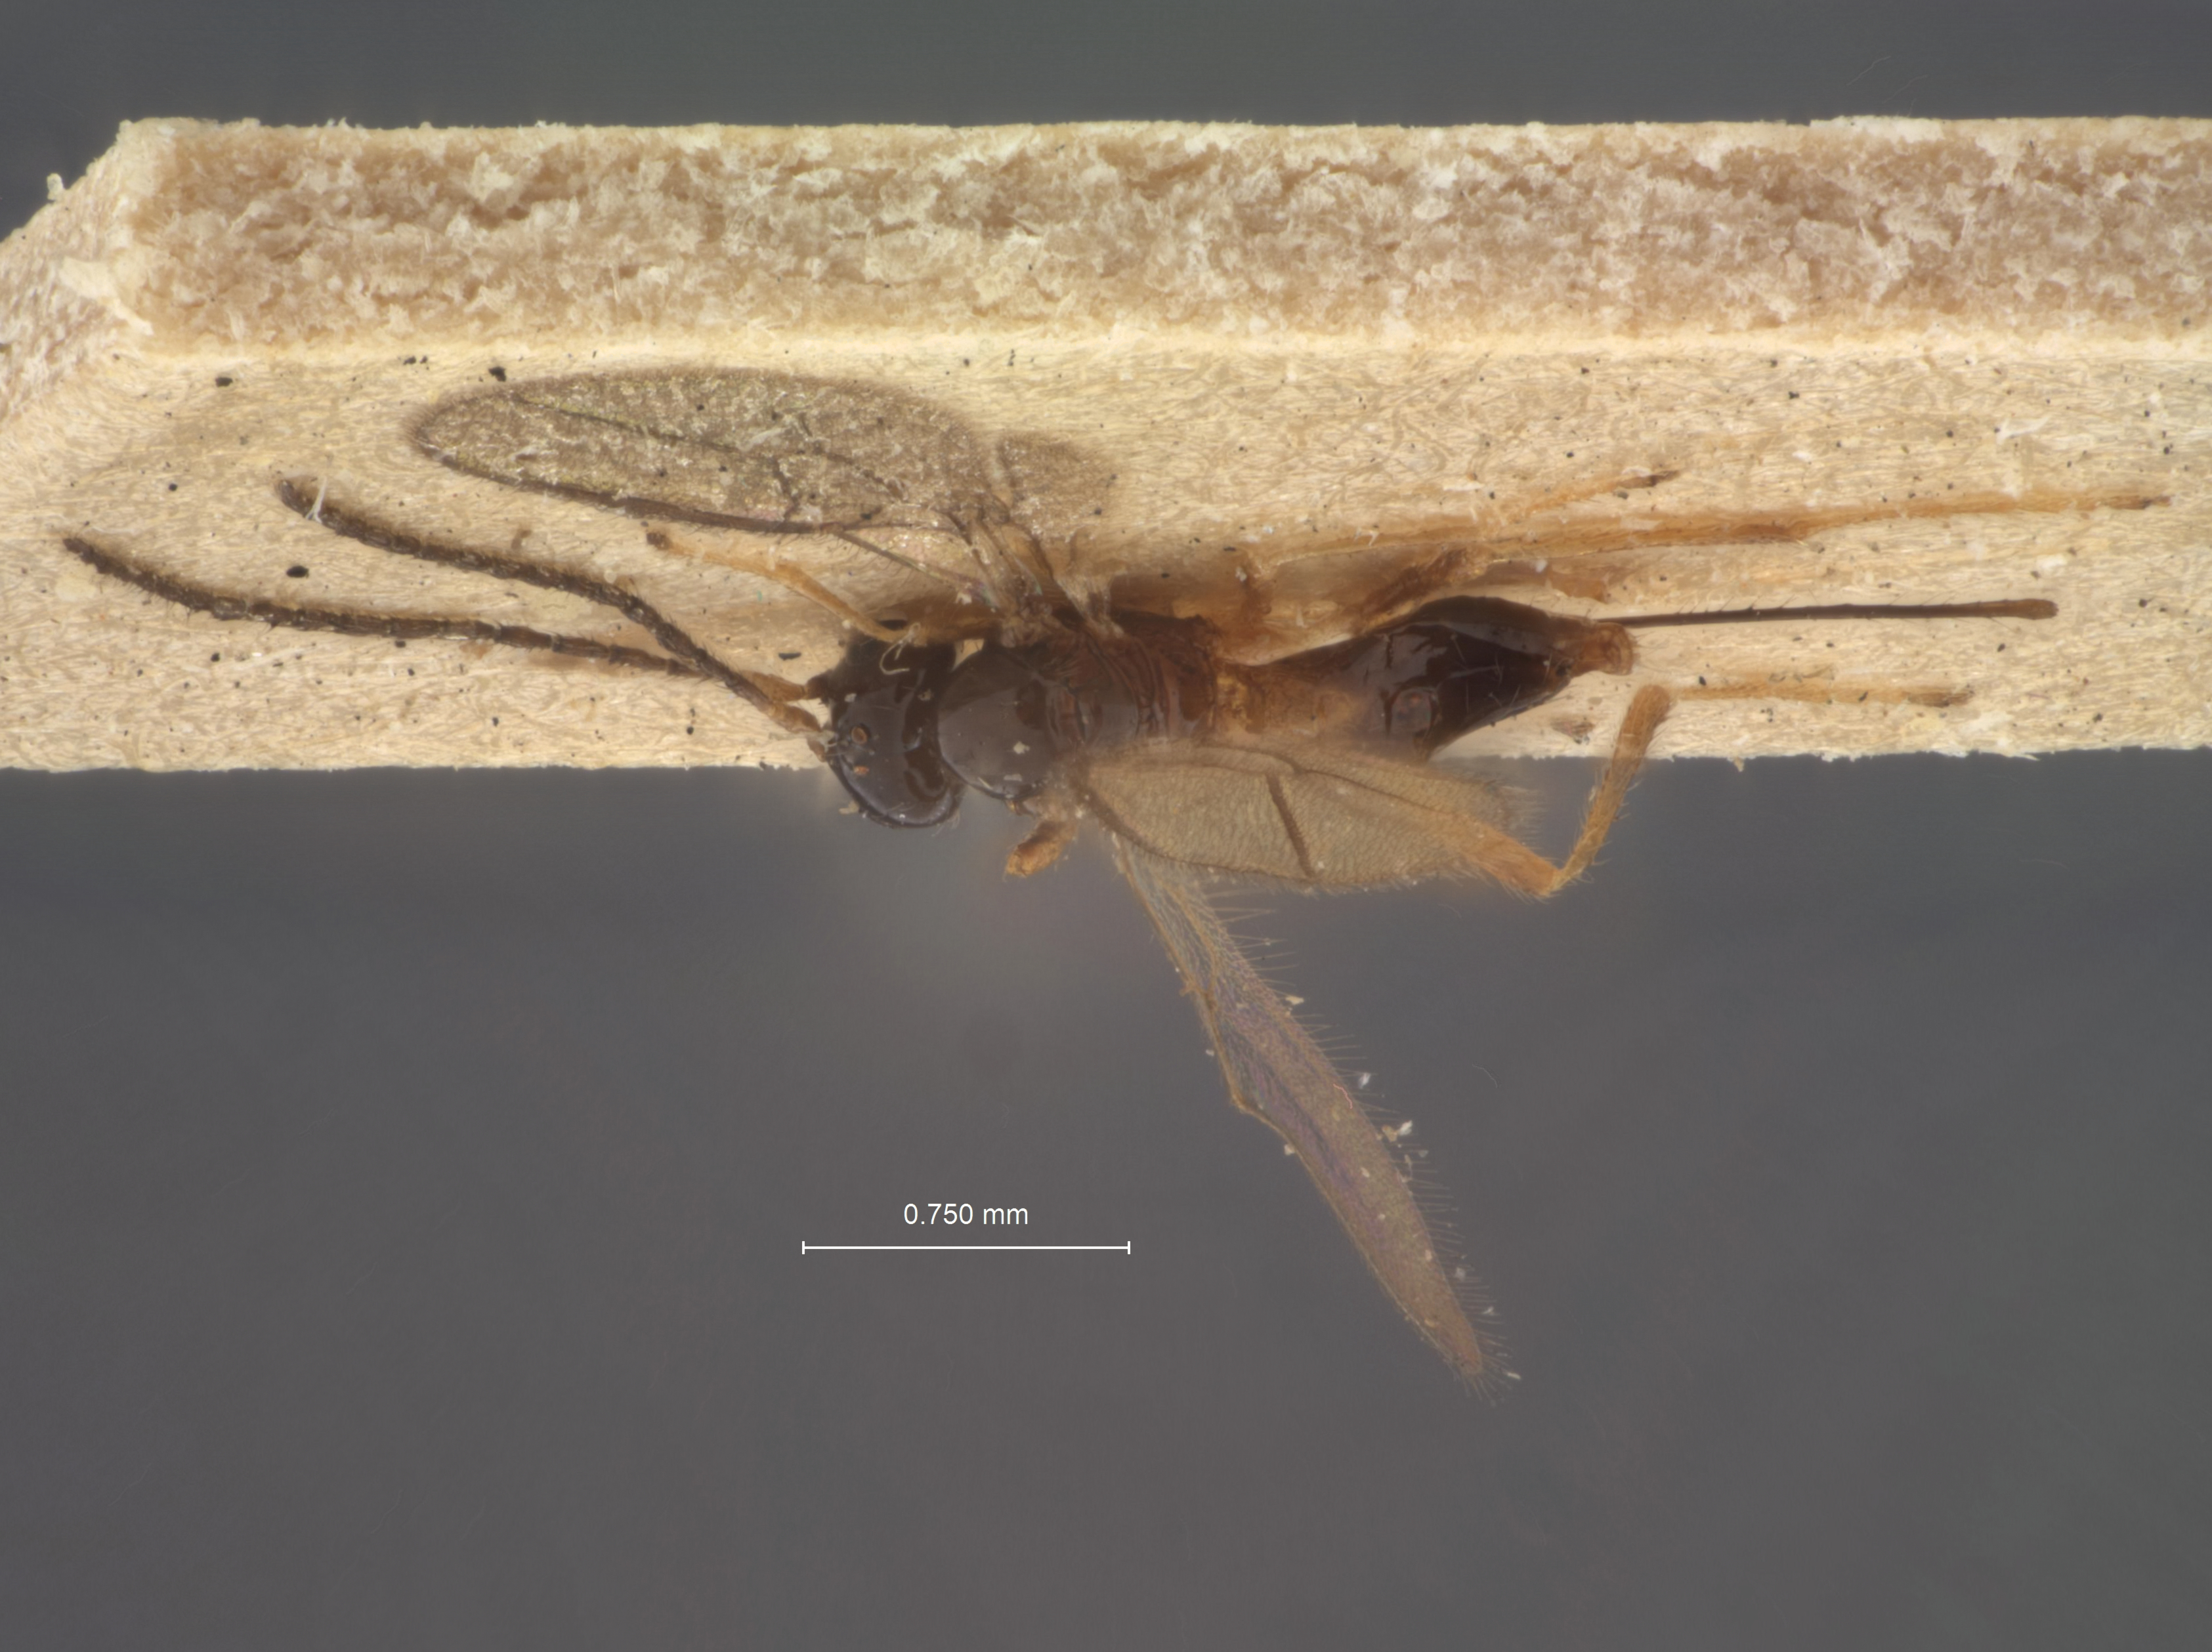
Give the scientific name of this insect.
Aspilota alua
